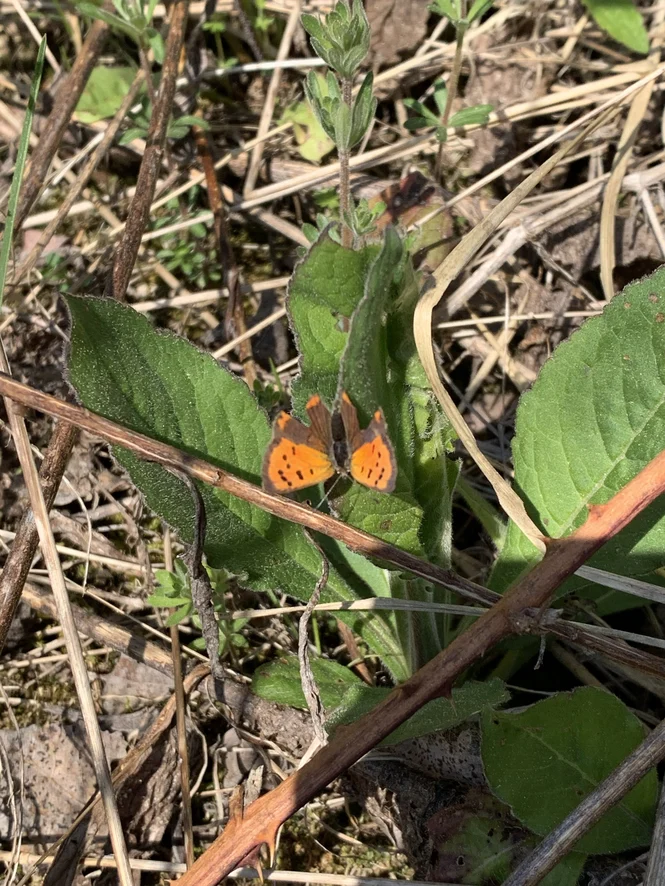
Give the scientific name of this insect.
Lycaena phlaeas
